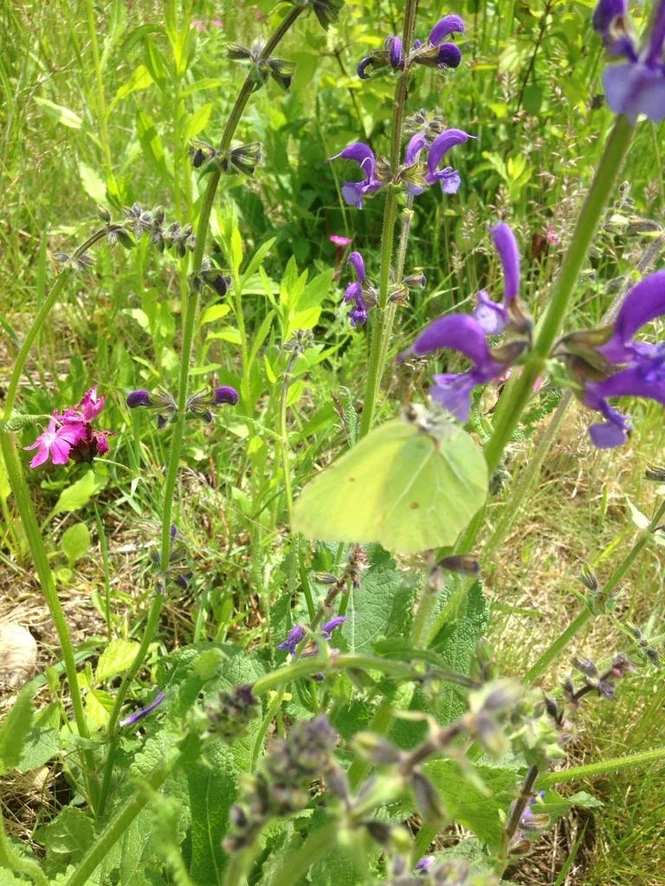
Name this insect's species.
Gonepteryx rhamni
